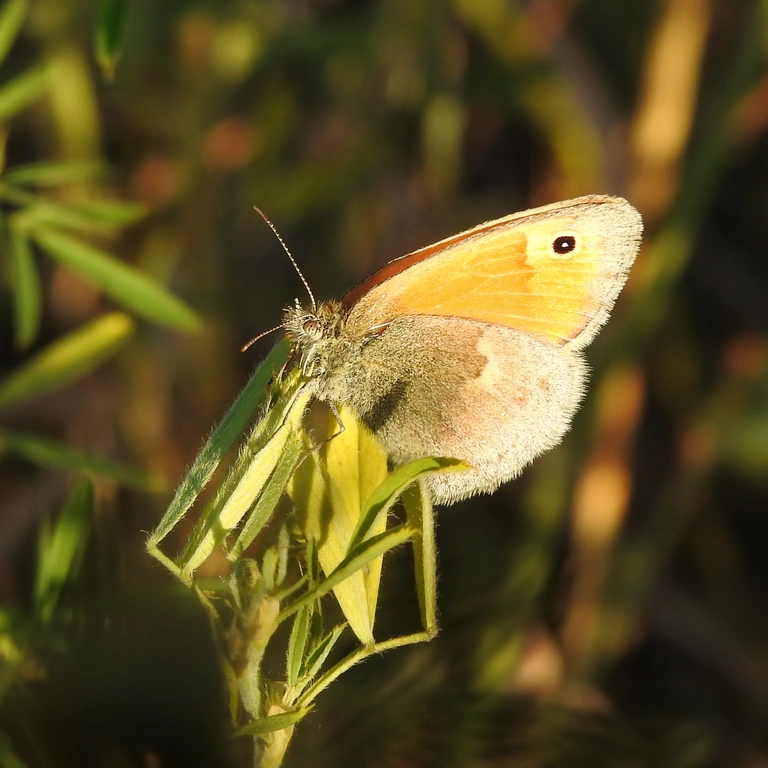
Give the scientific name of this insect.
Coenonympha pamphilus
